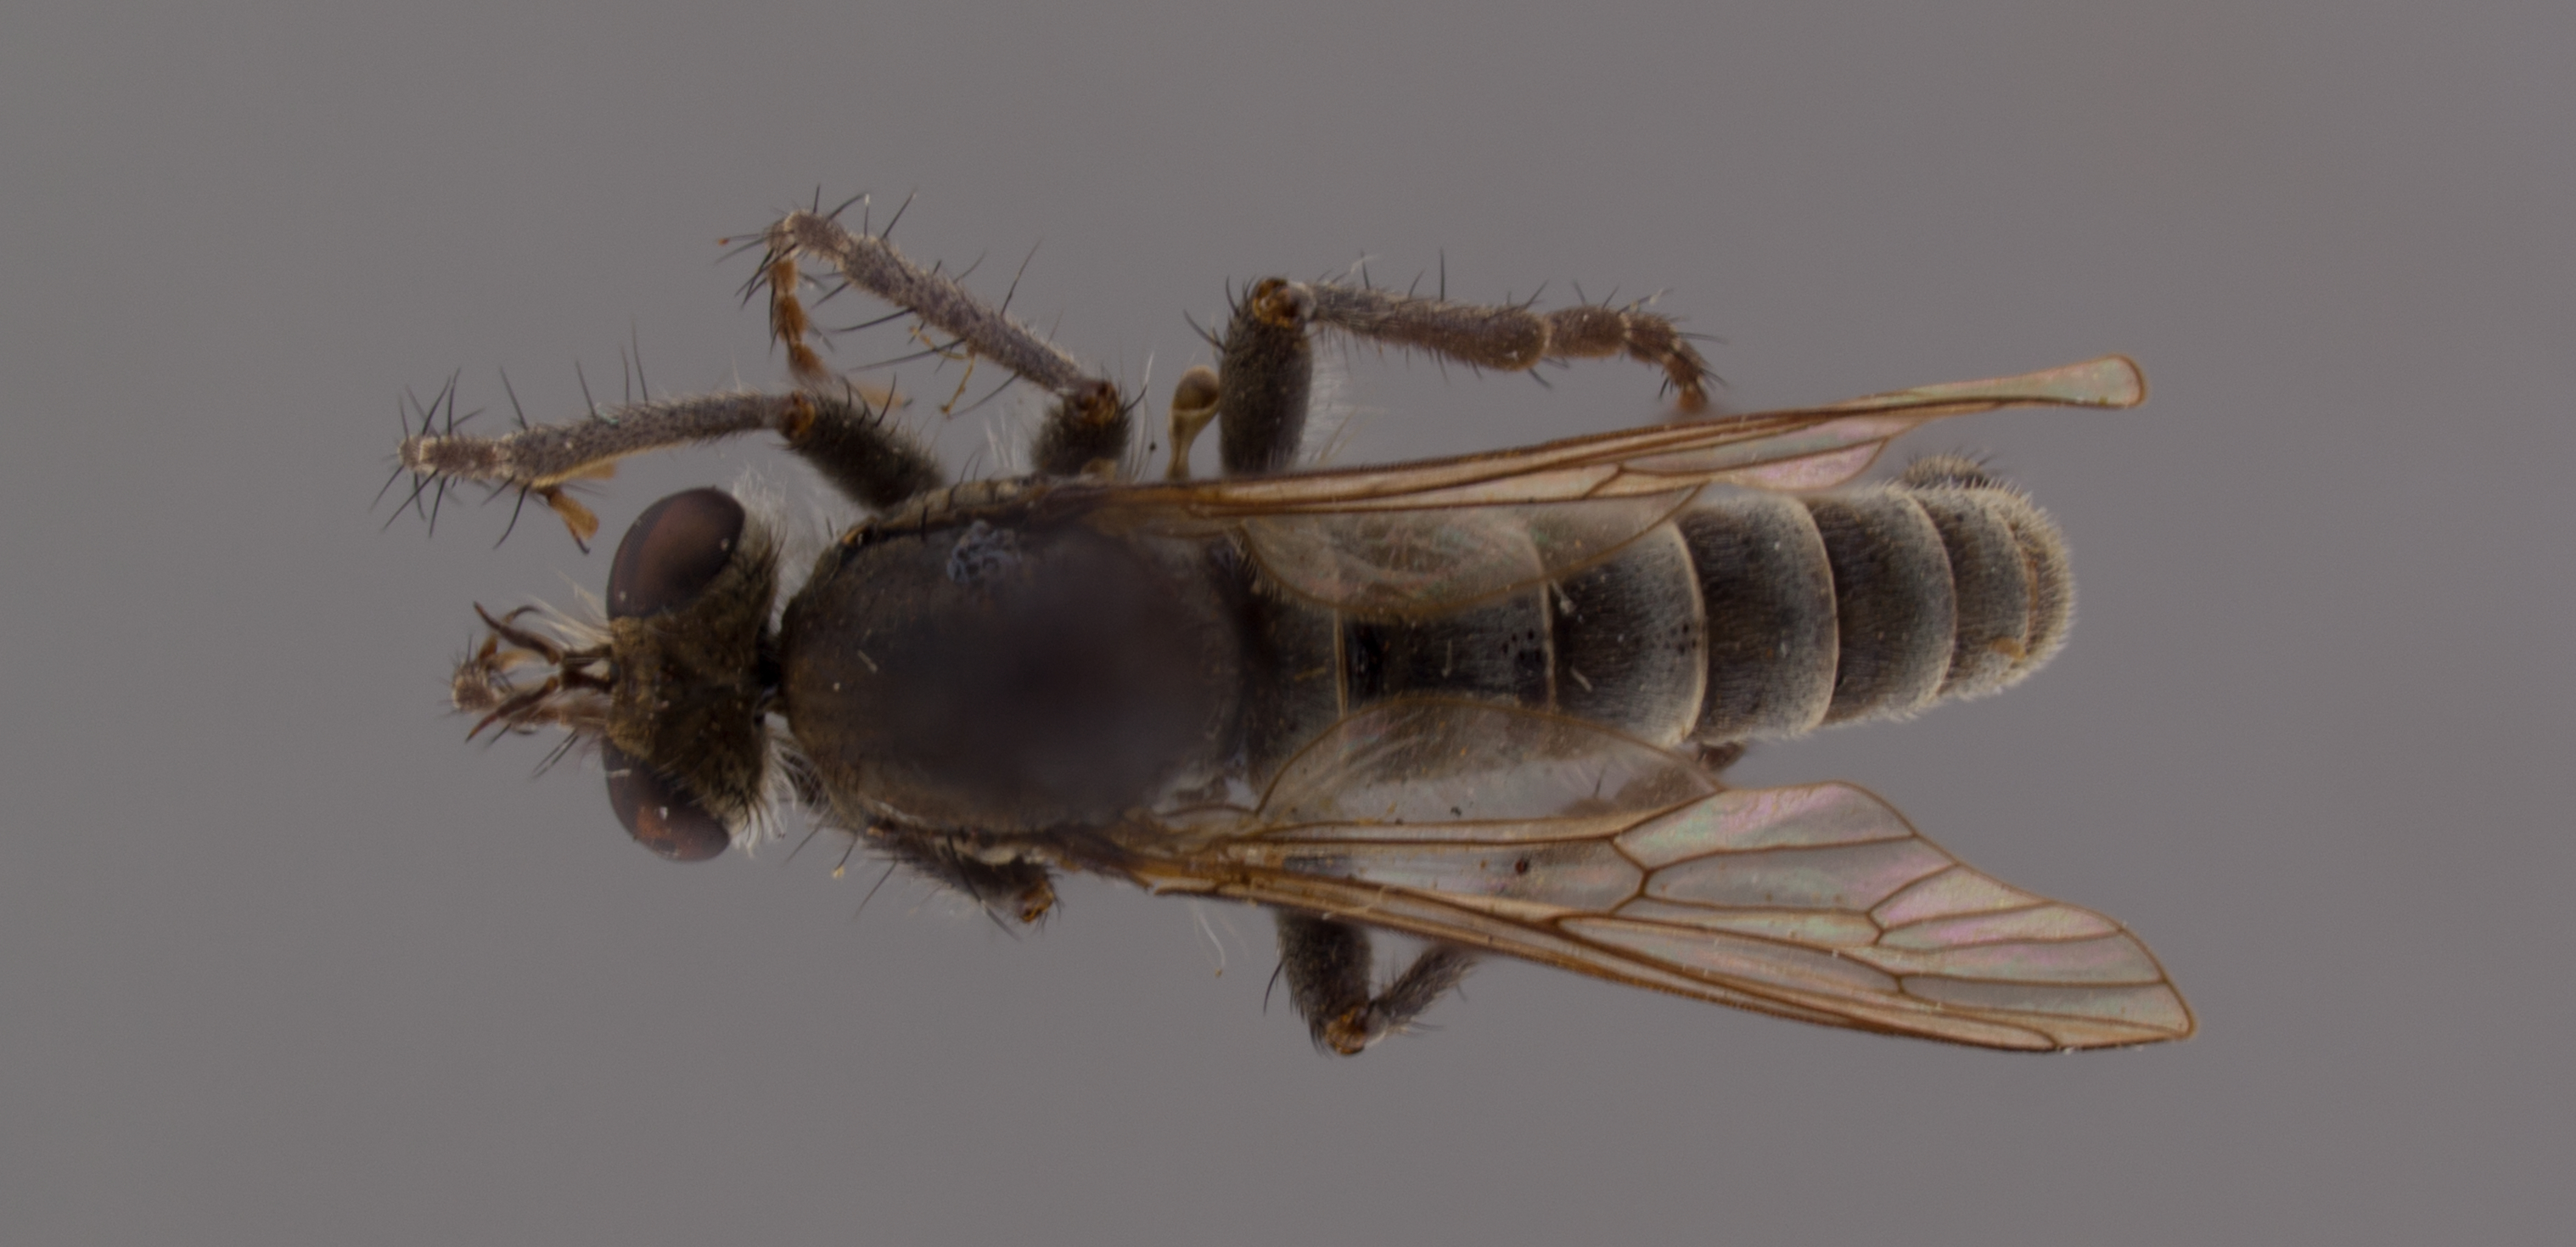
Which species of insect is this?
Lasiopogon oklahomensis
